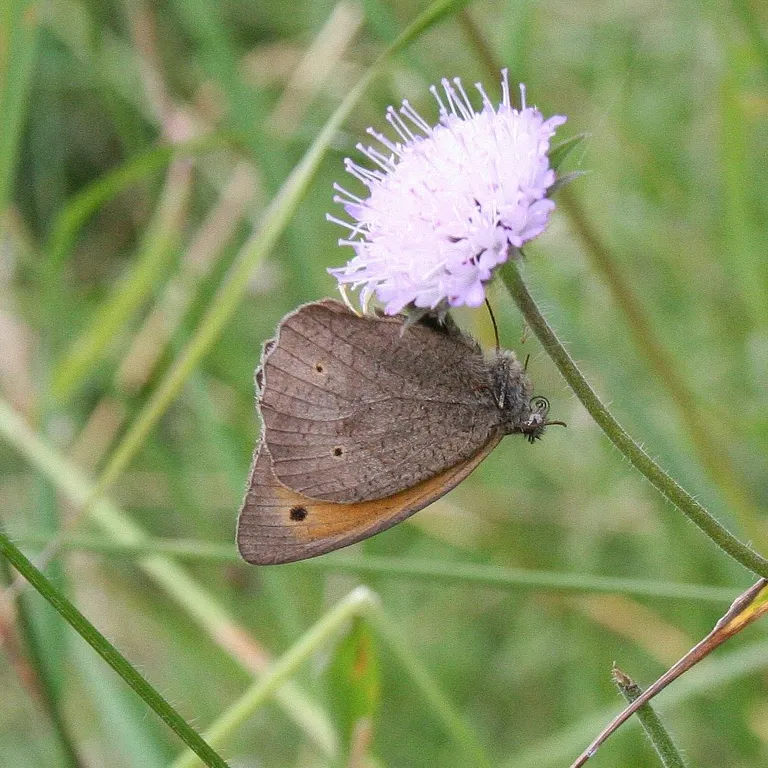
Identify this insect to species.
Maniola jurtina
